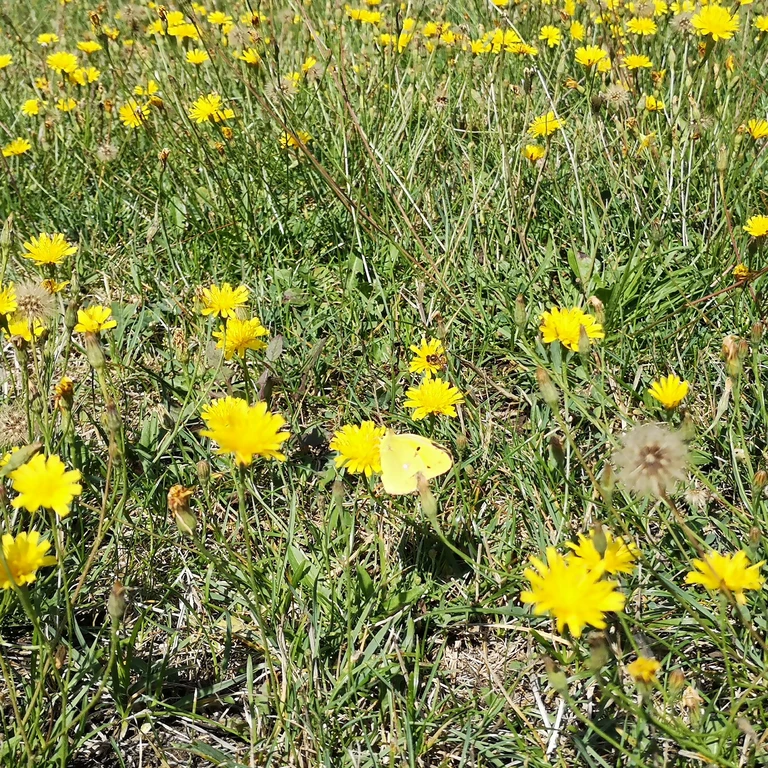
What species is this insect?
Colias croceus
